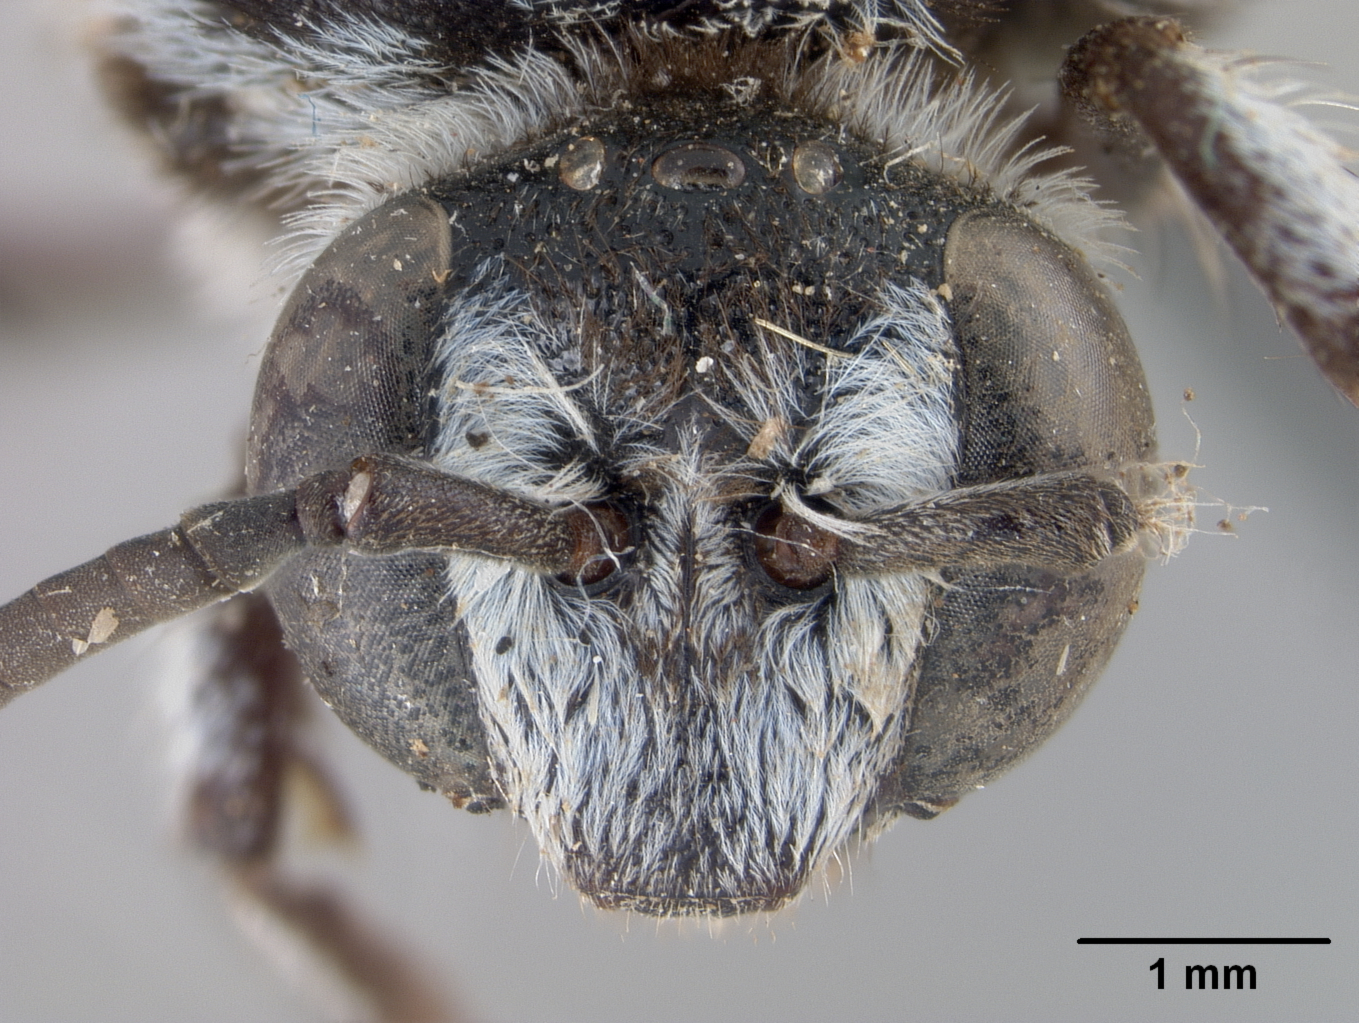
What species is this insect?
Crocisa surda
